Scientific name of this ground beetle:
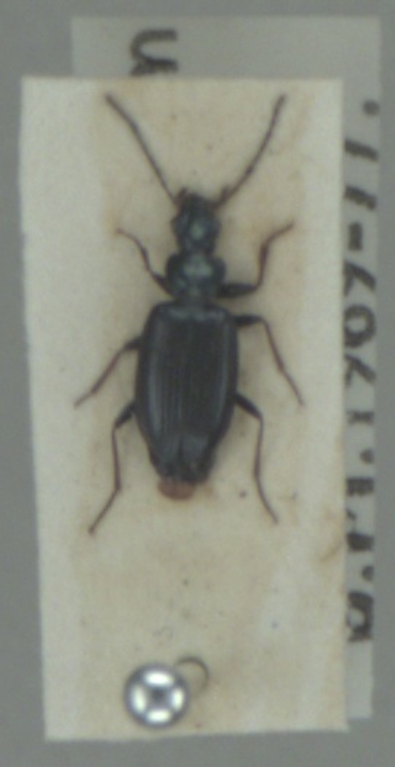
Bembidion atrocaeruleum
